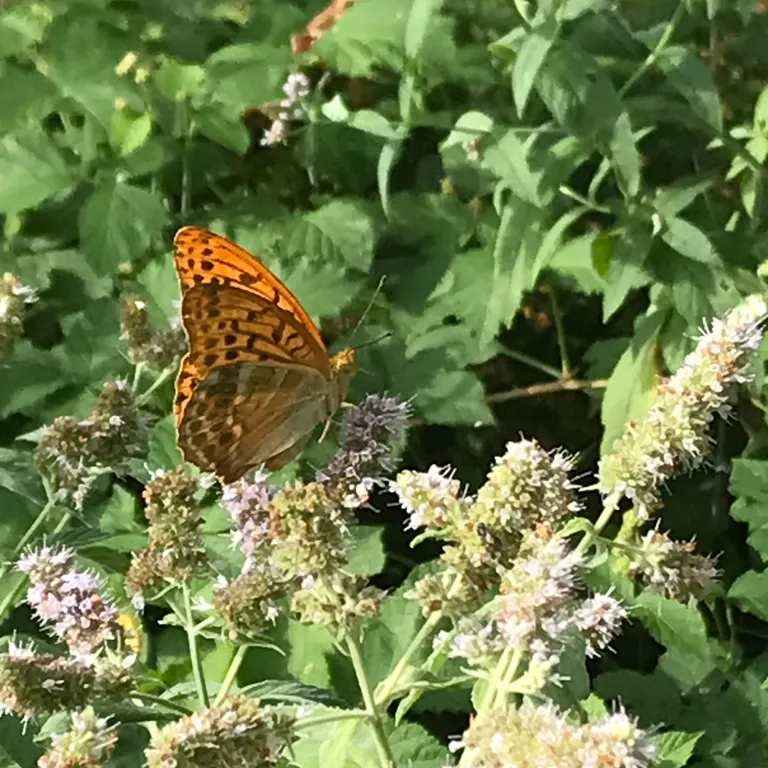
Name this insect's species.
Argynnis paphia
